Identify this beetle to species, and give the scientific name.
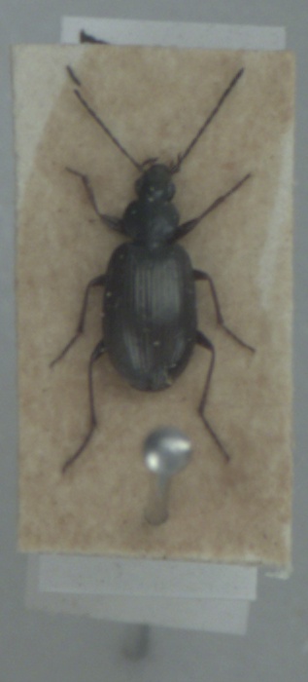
Agonum micans
